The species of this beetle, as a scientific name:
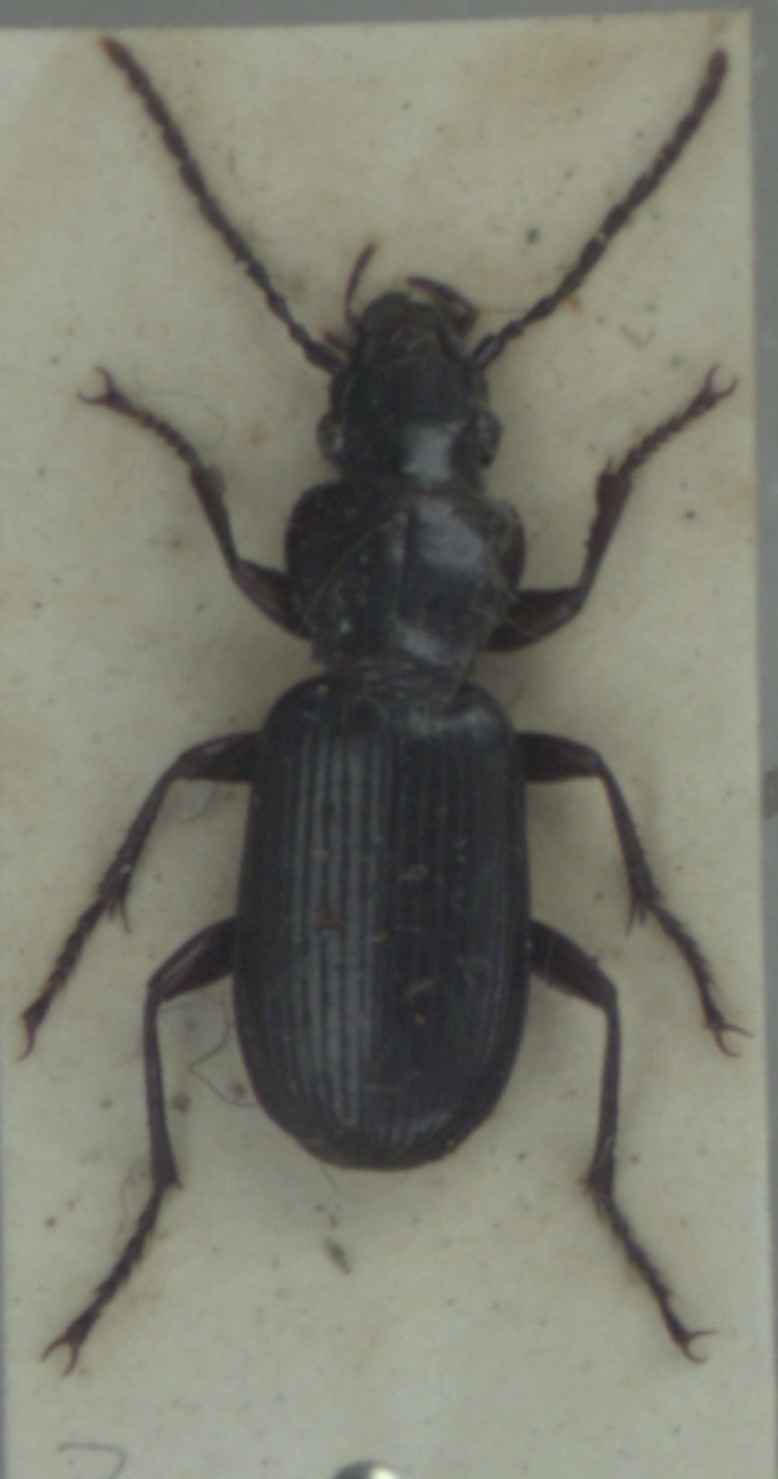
Pterostichus macer
